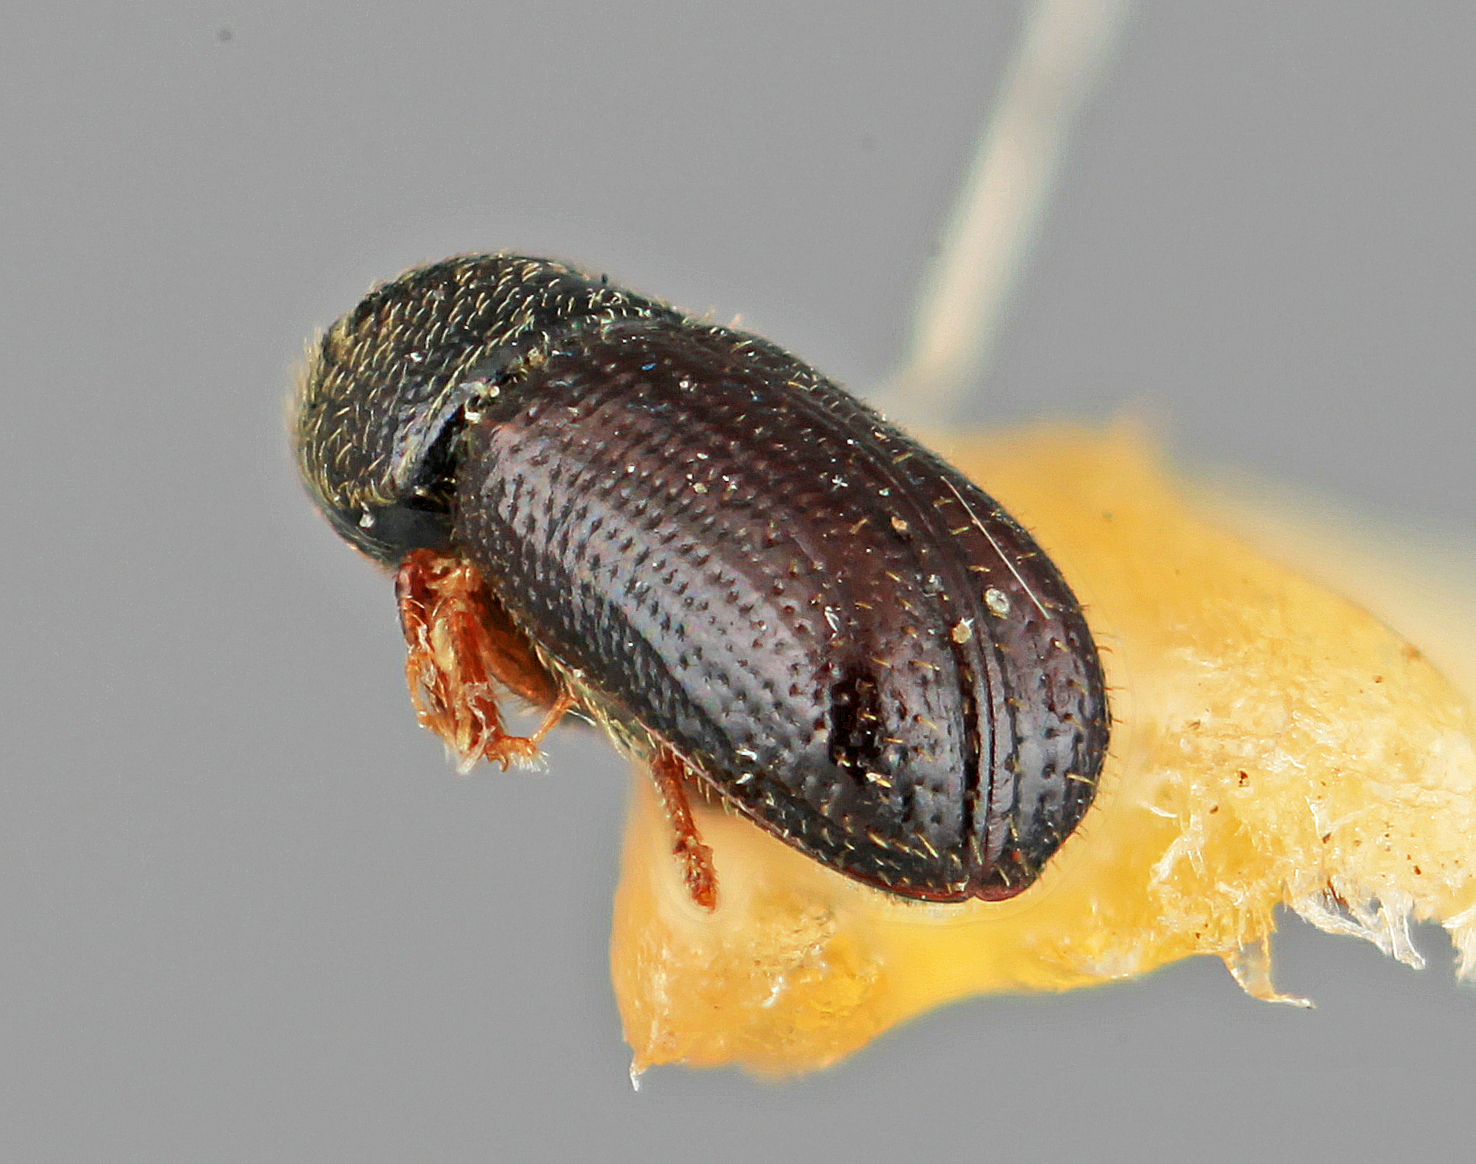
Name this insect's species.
Pityophthorus costabilis
